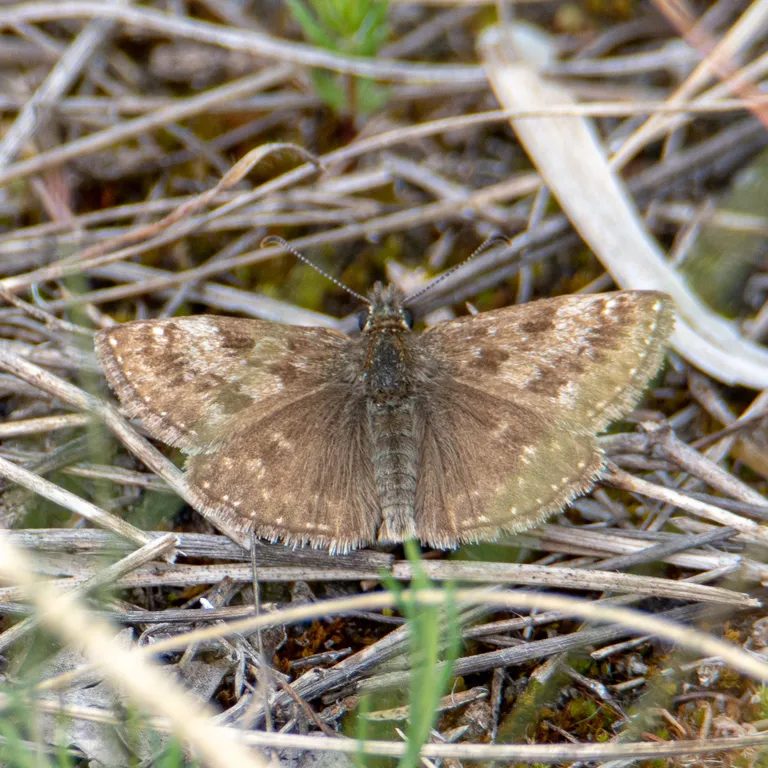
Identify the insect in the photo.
Erynnis tages
